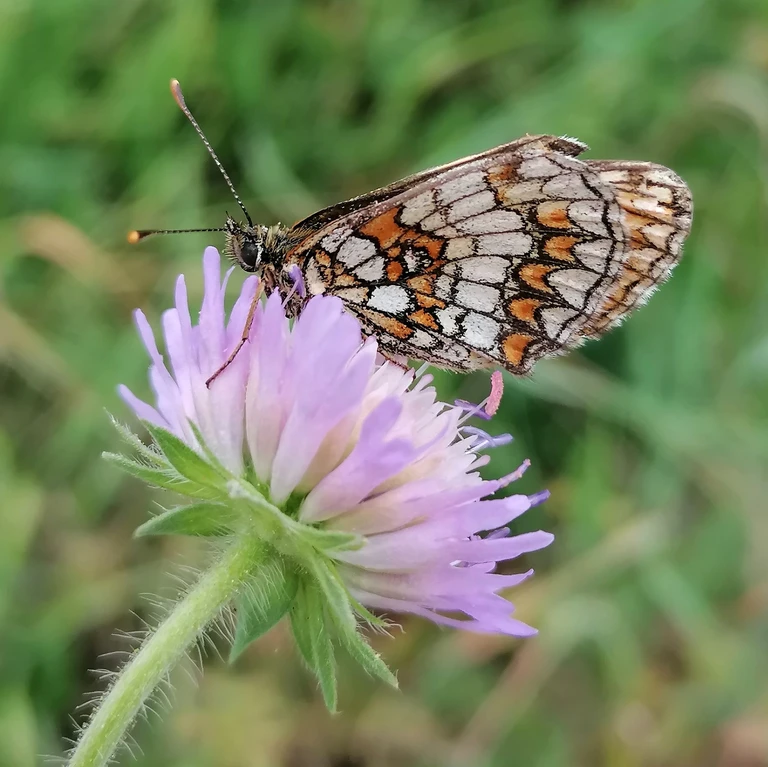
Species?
Melitaea athalia
